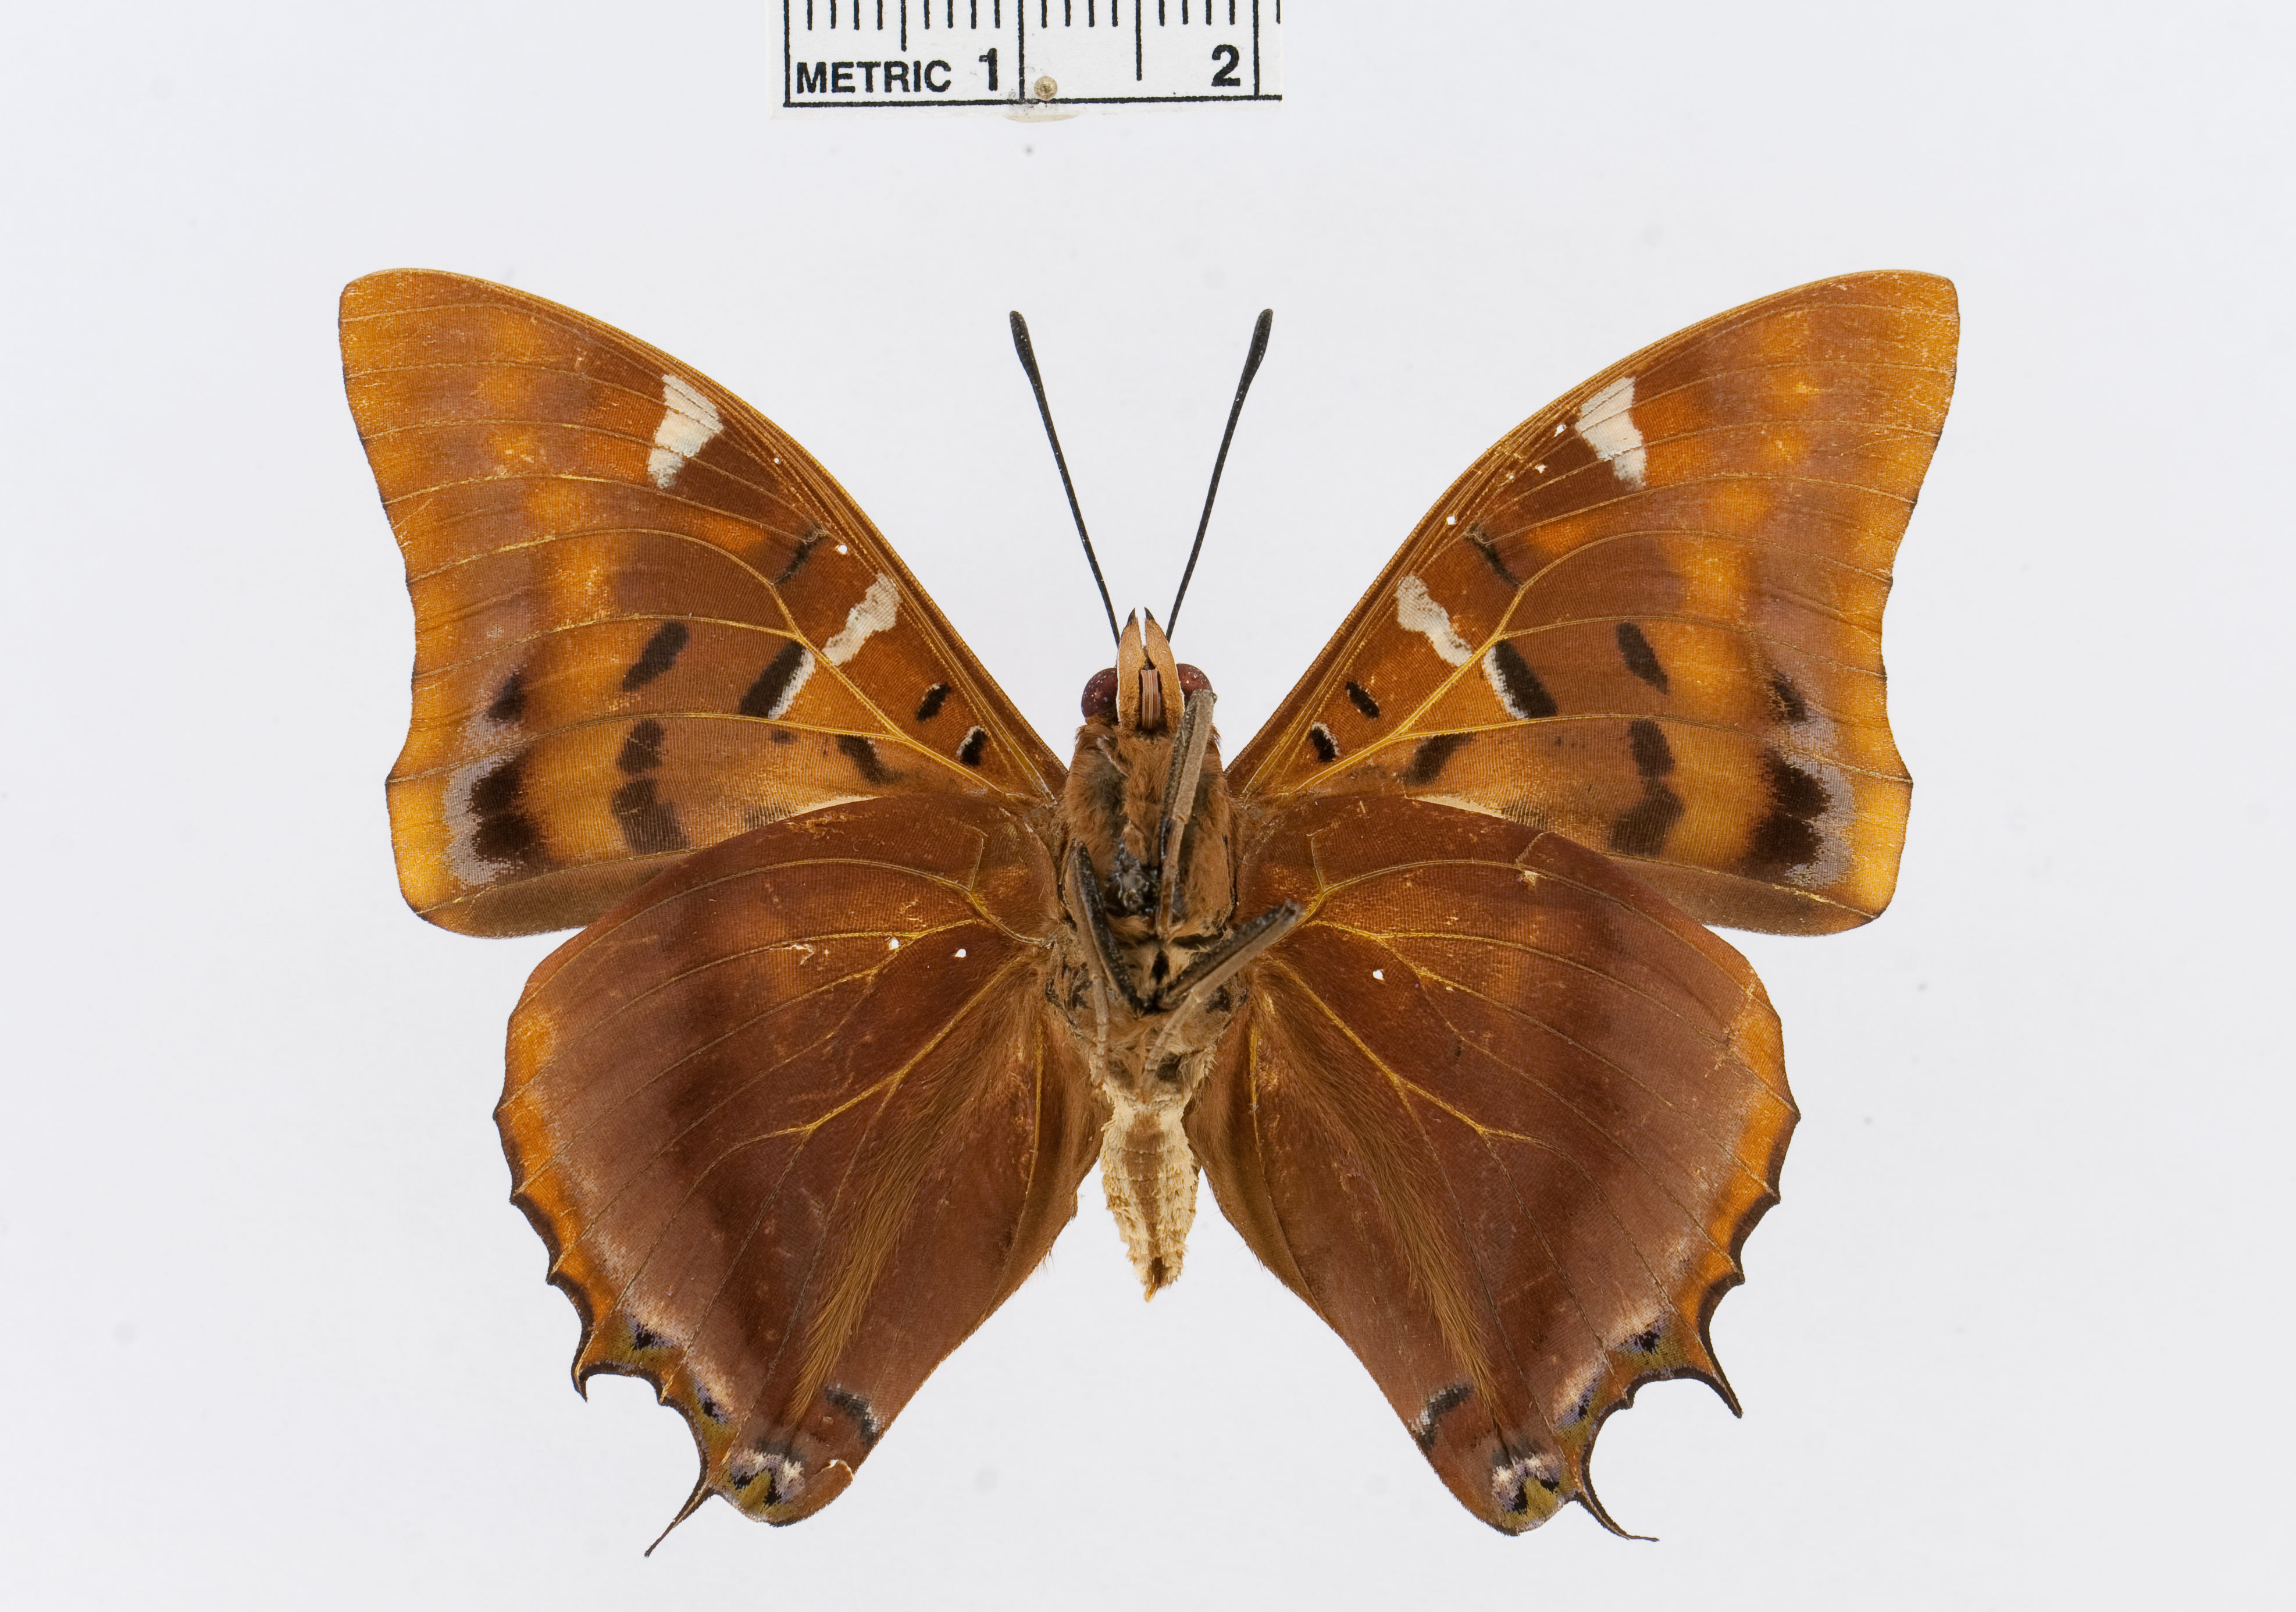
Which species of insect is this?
Charaxes lactetinctus
